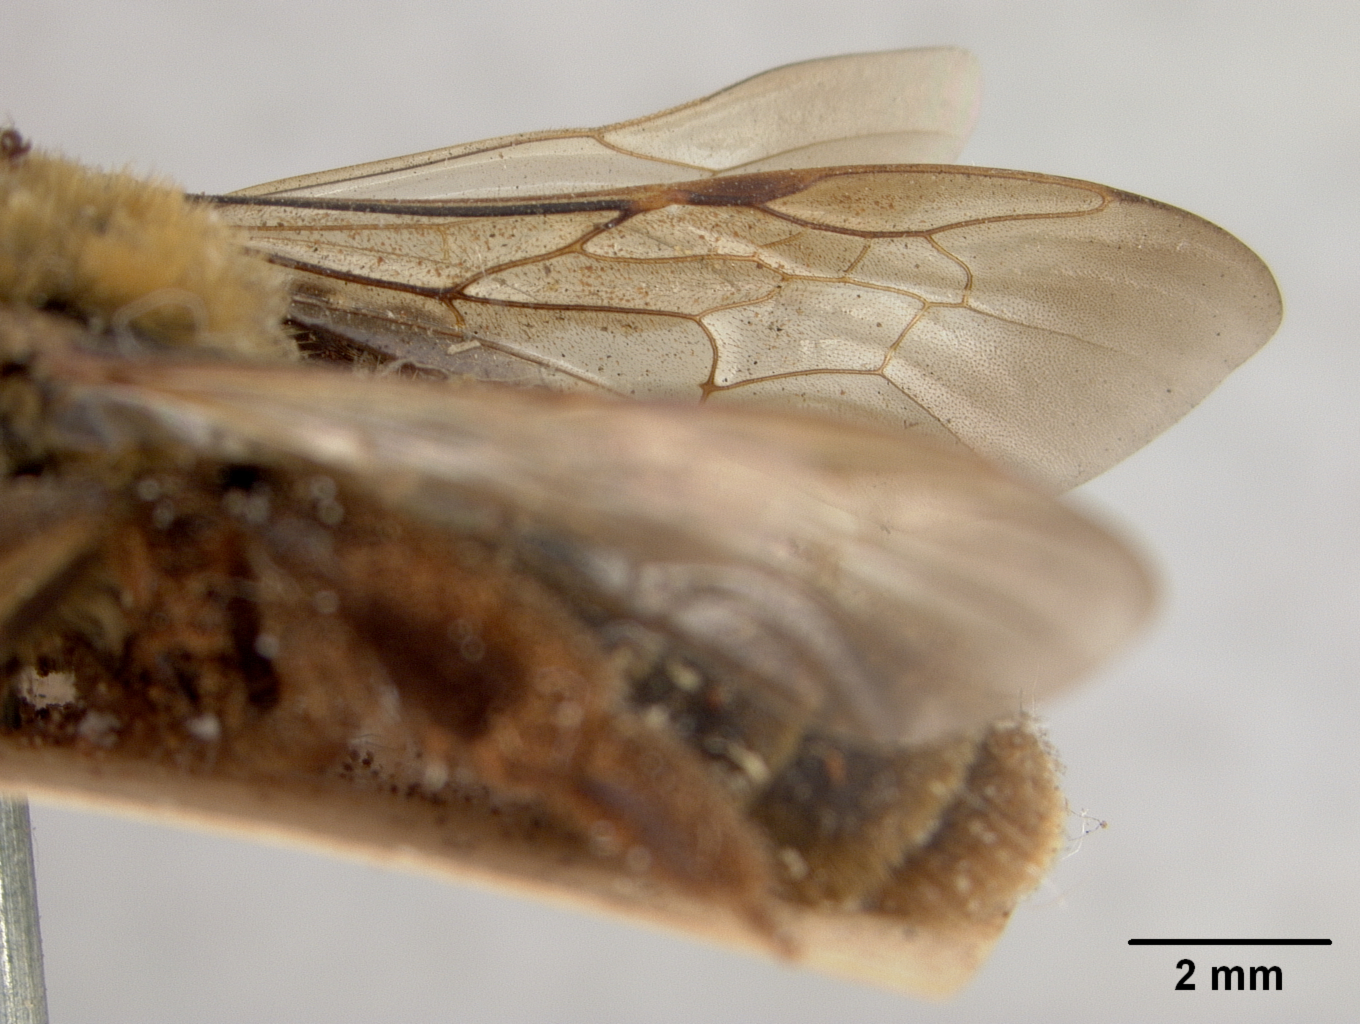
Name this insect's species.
Andrena haynesi
